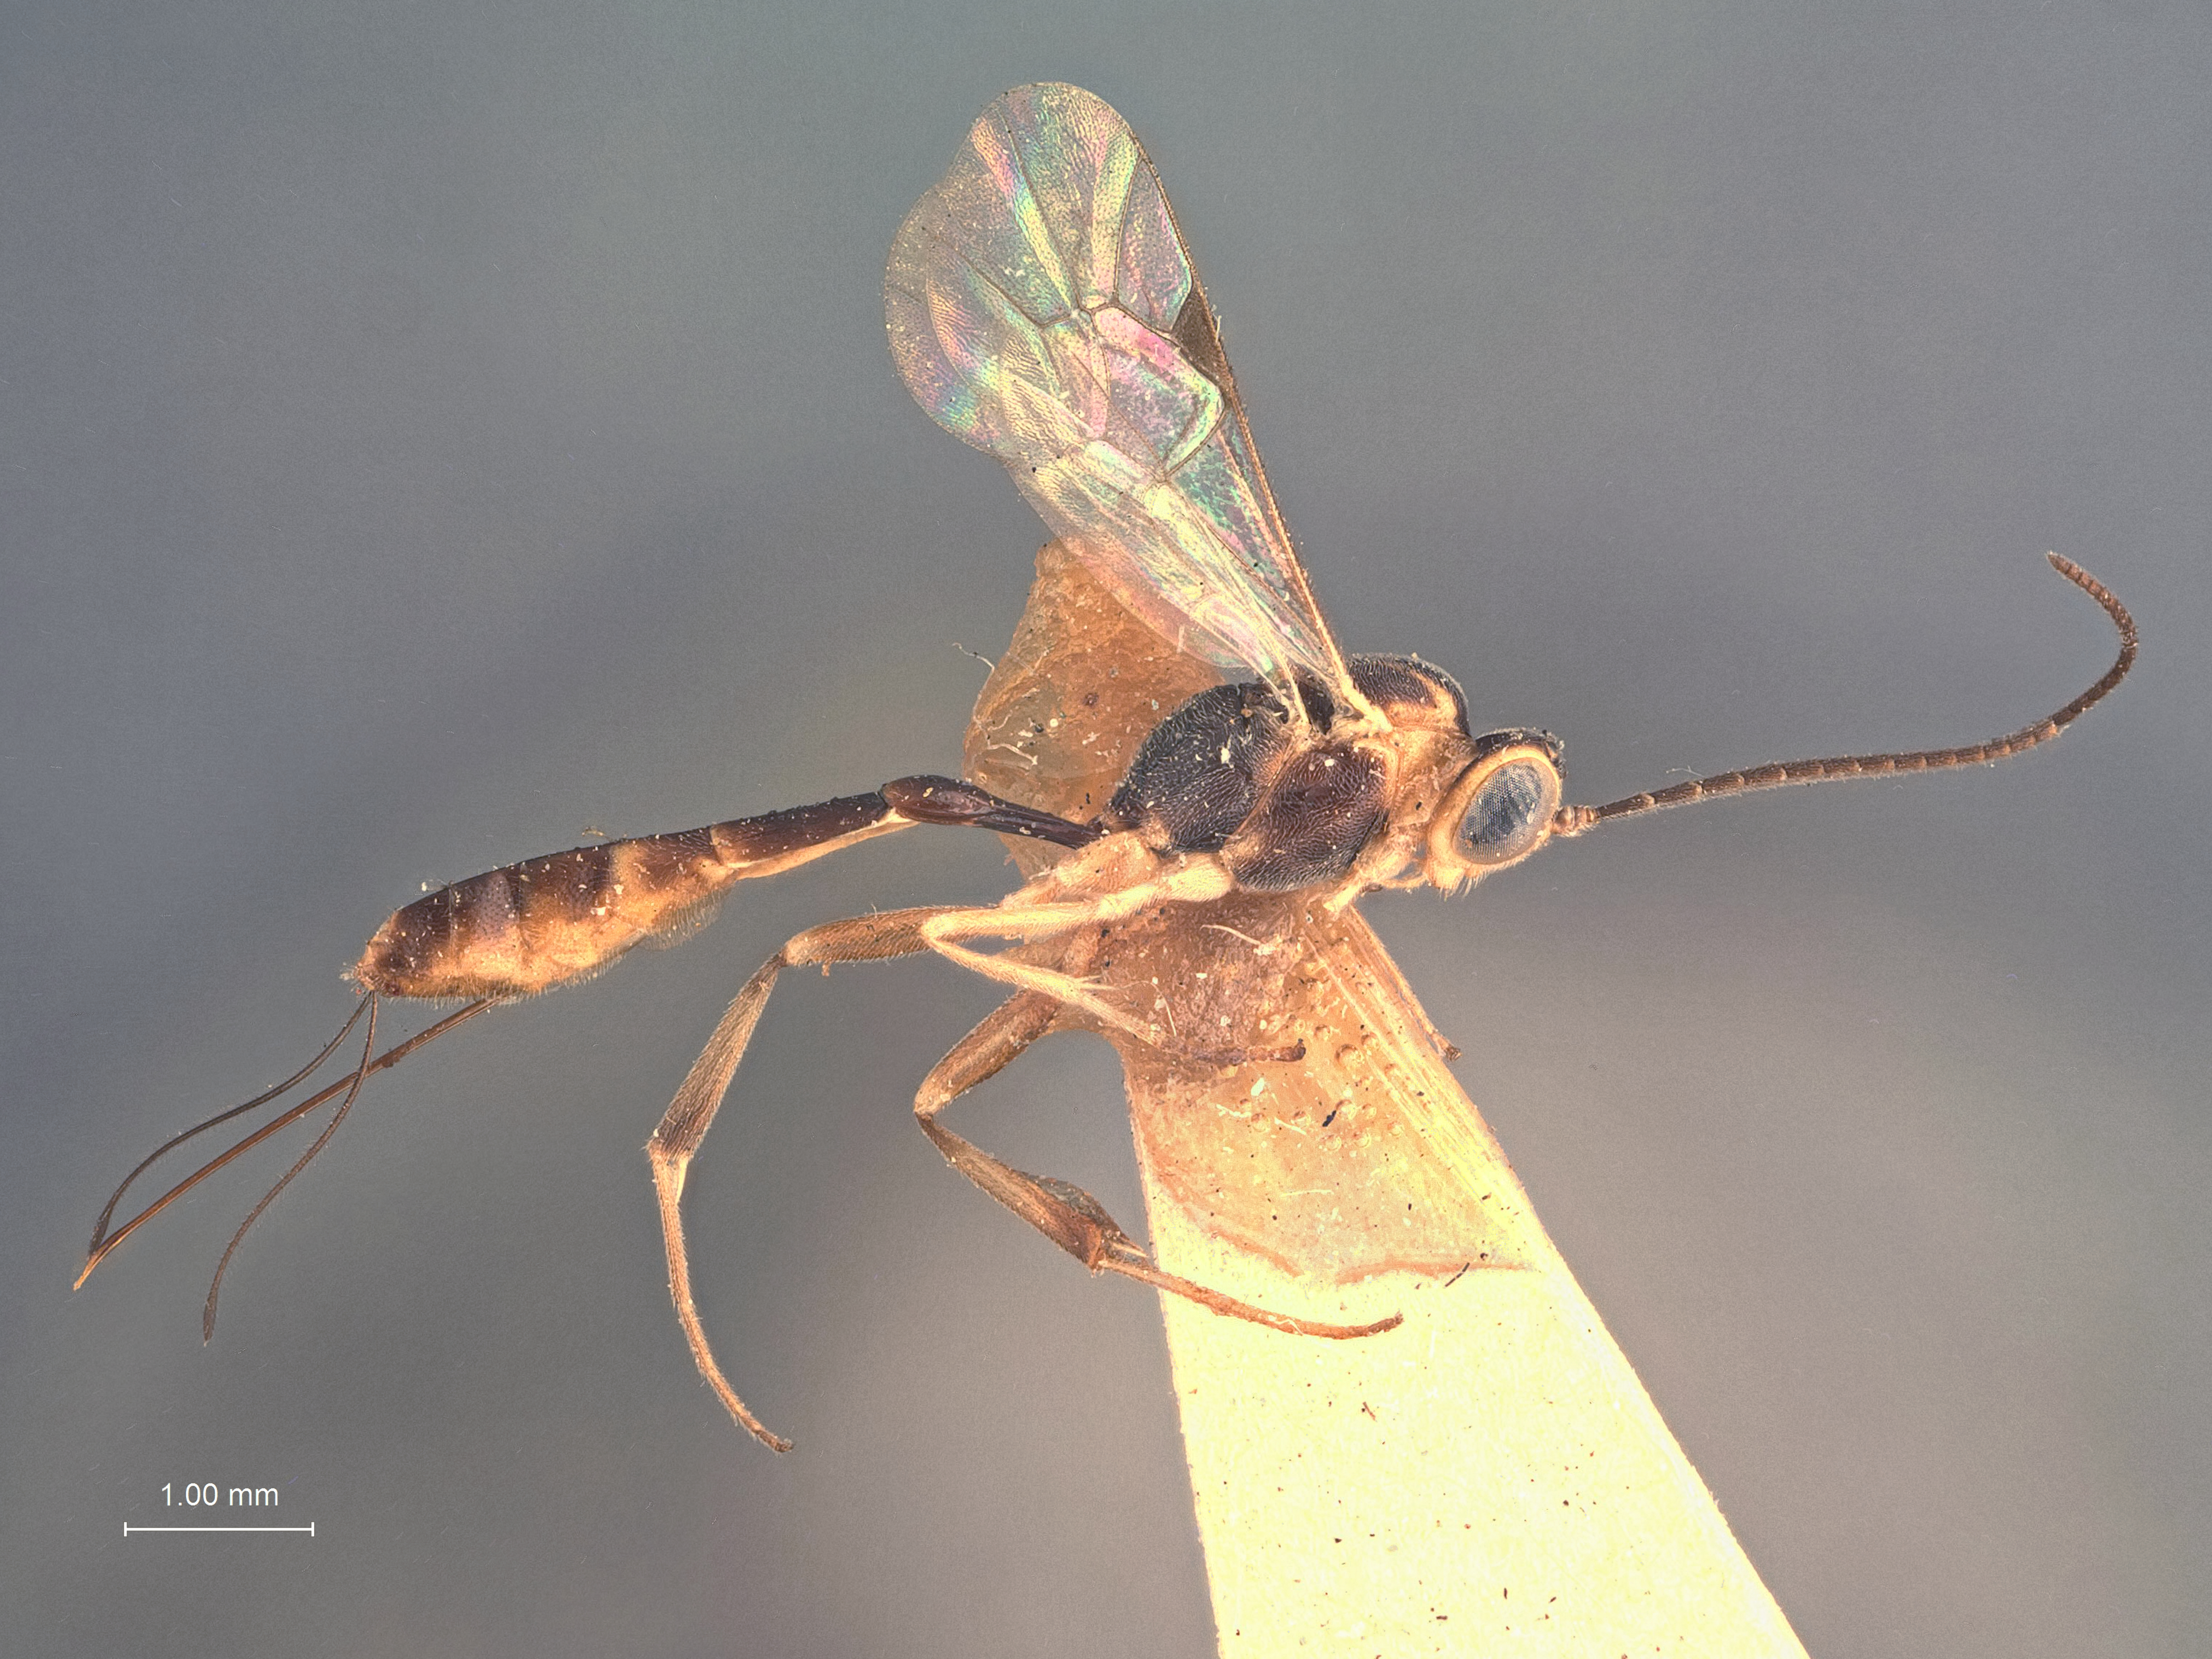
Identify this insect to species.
Cremastus plesius
